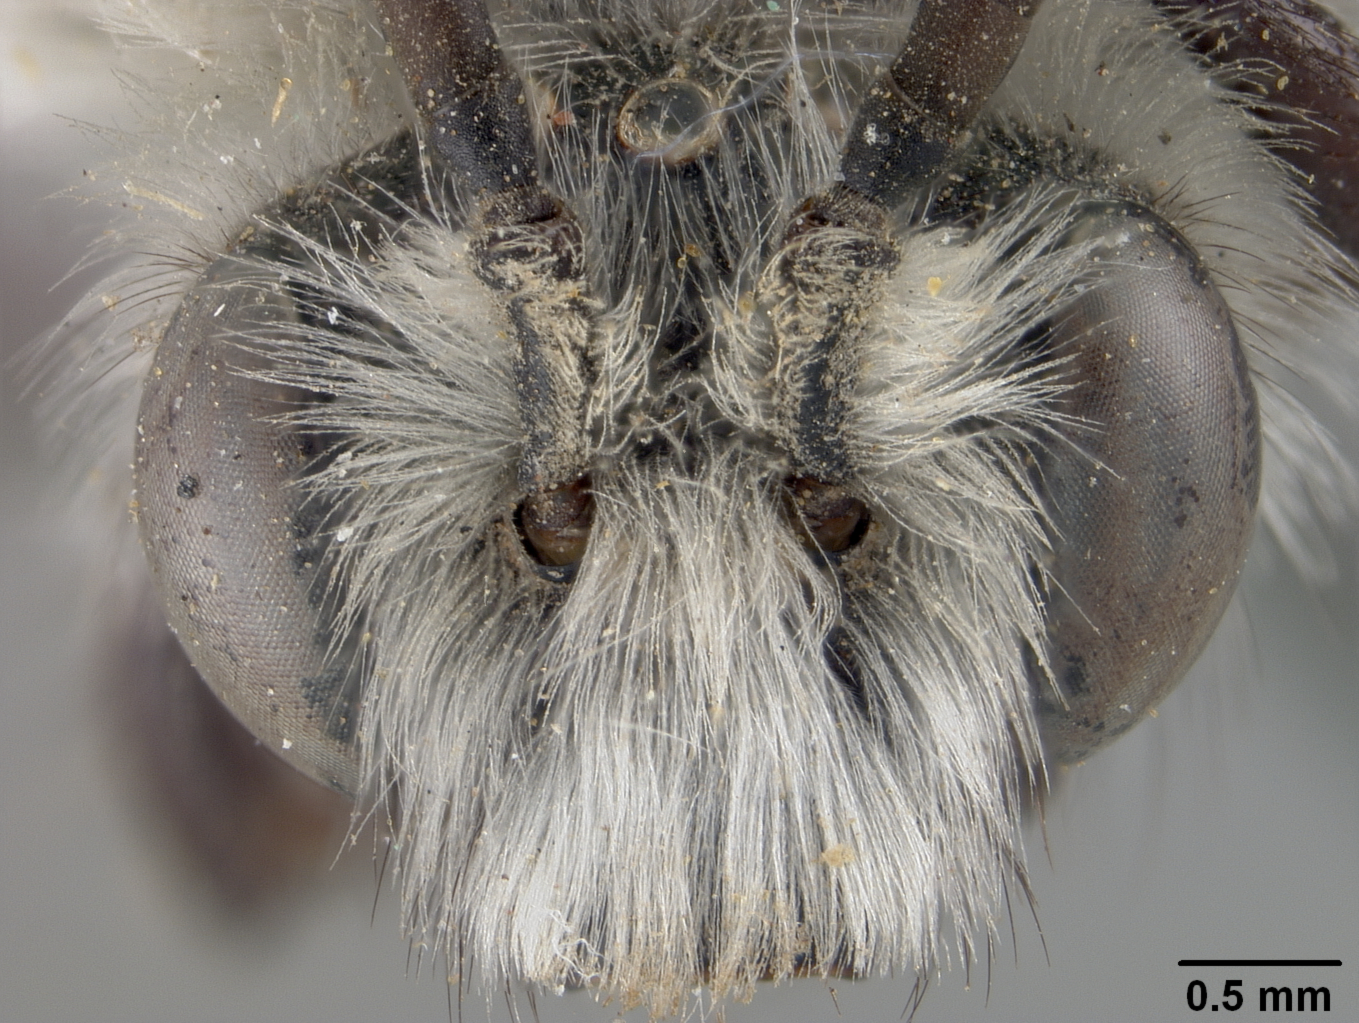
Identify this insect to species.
Bombomelecta alfredi
